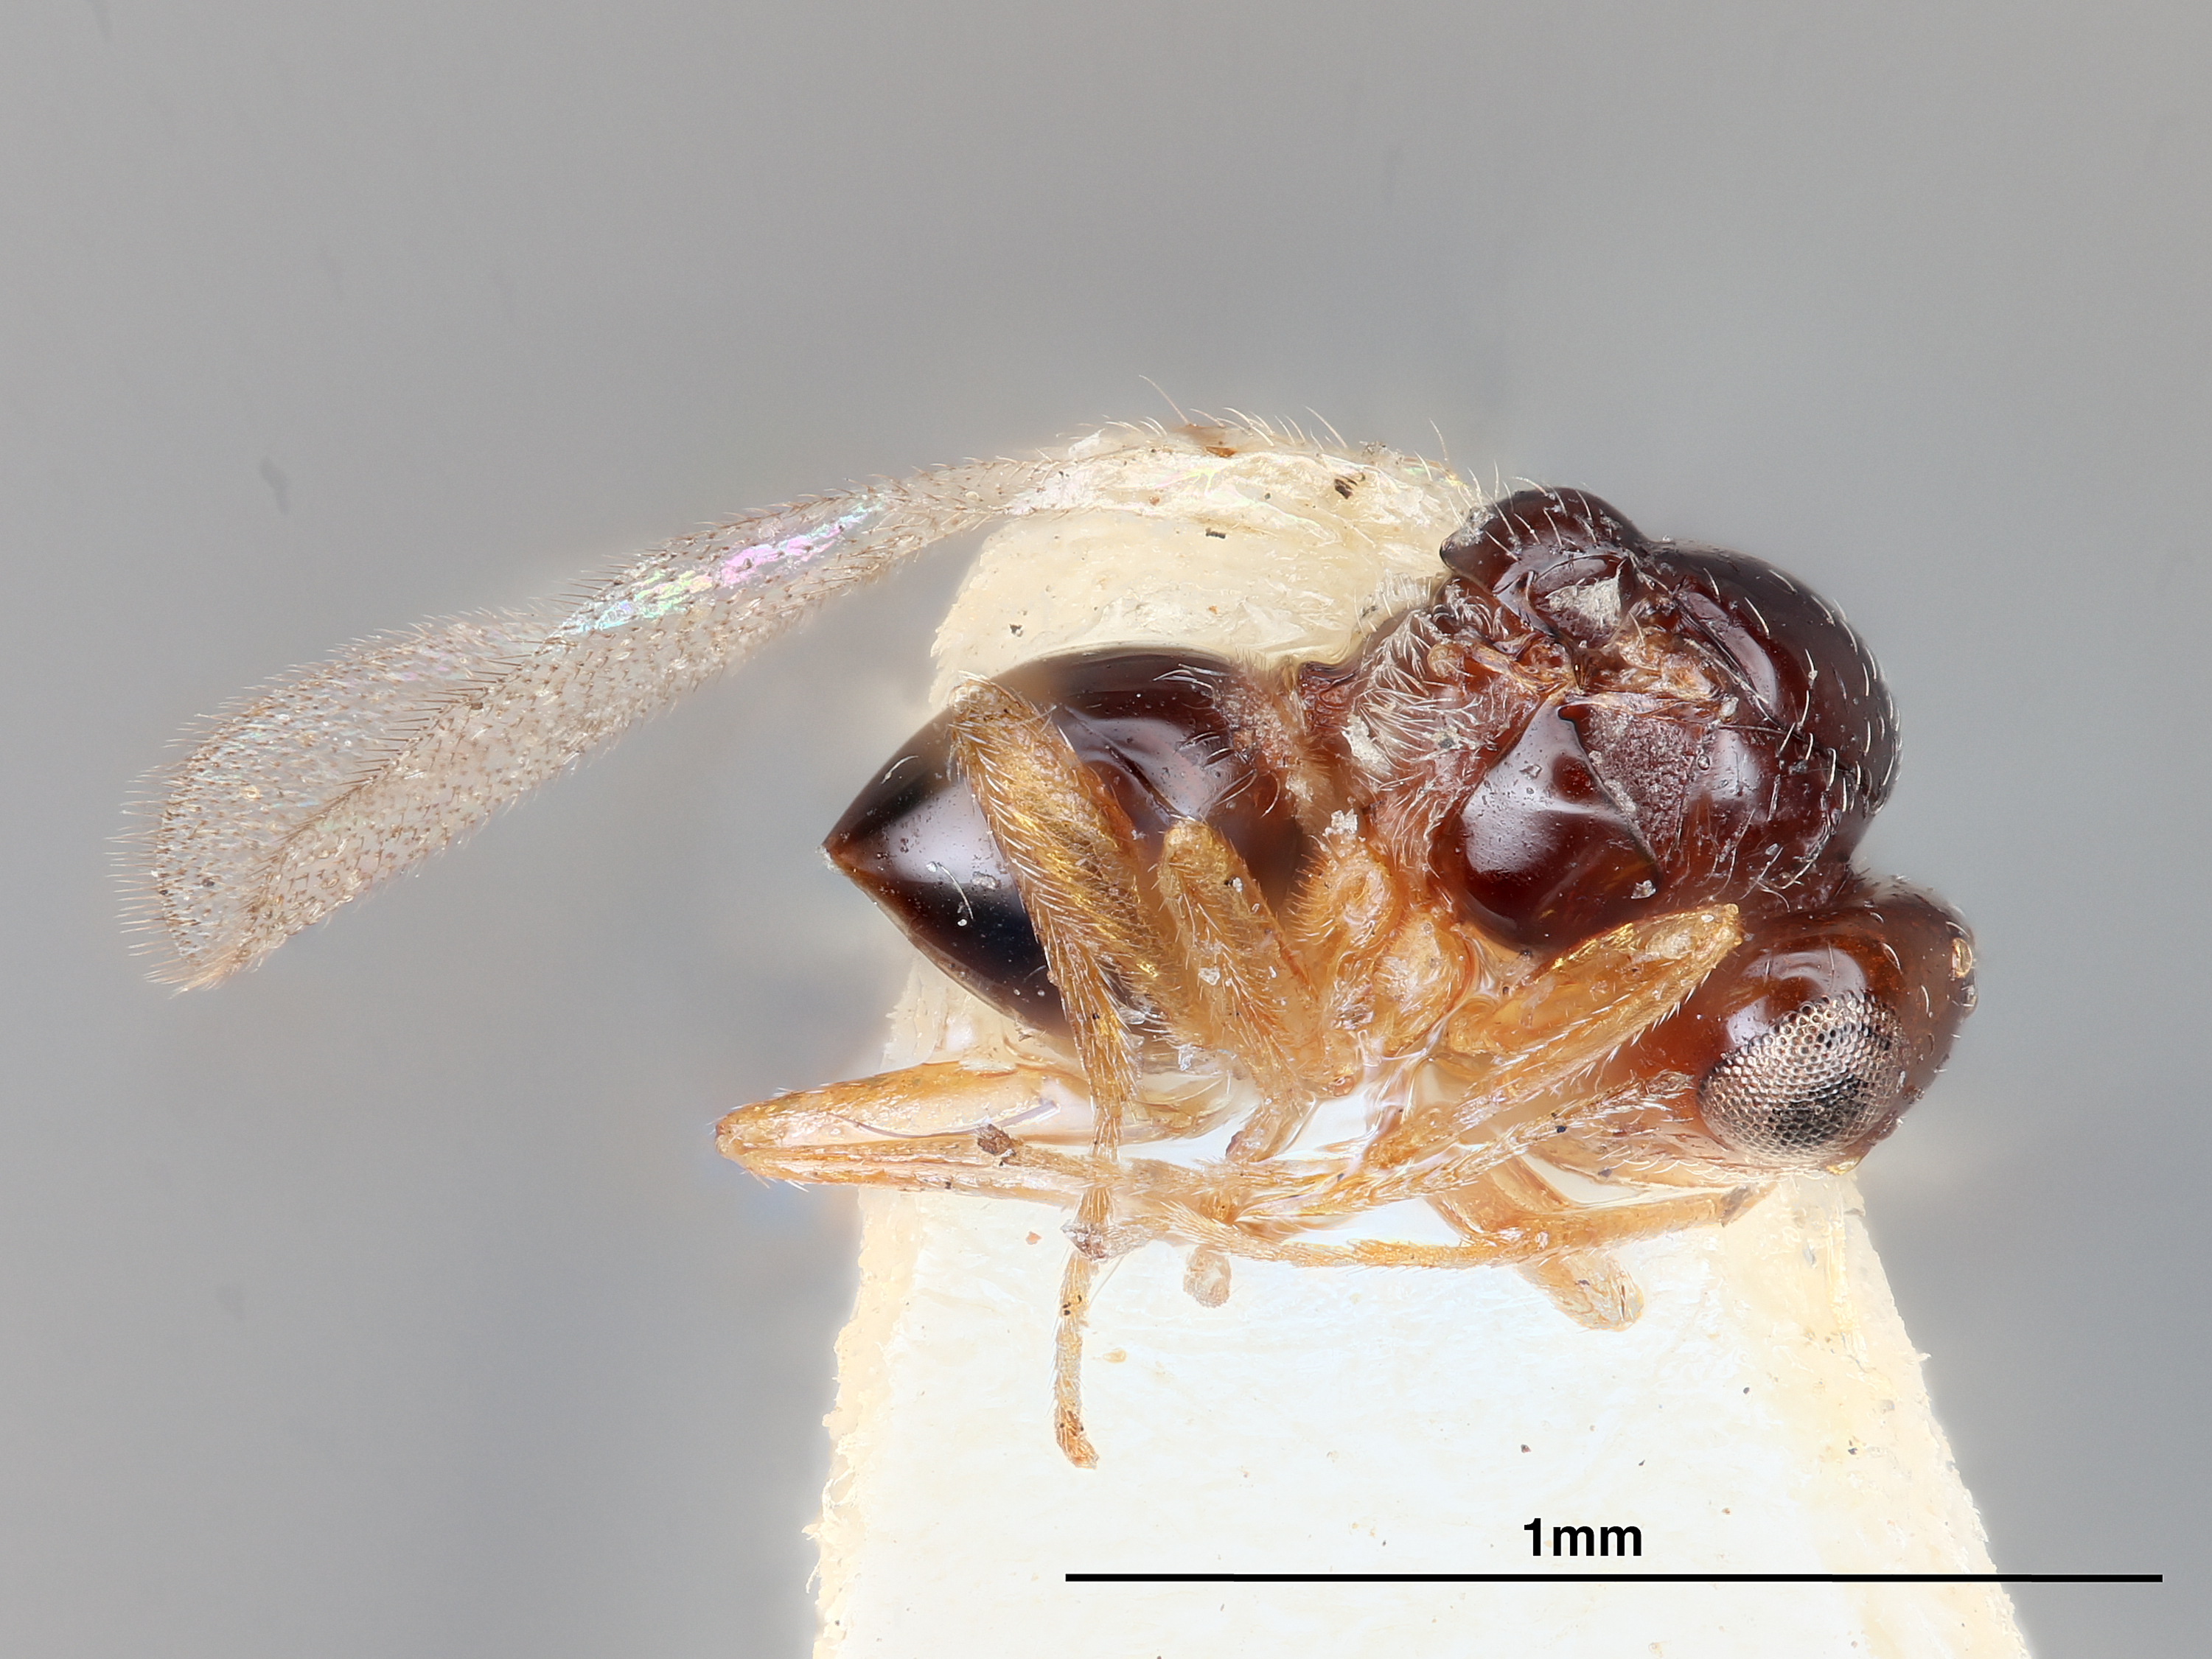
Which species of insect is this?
Alloxysta dicksoni
